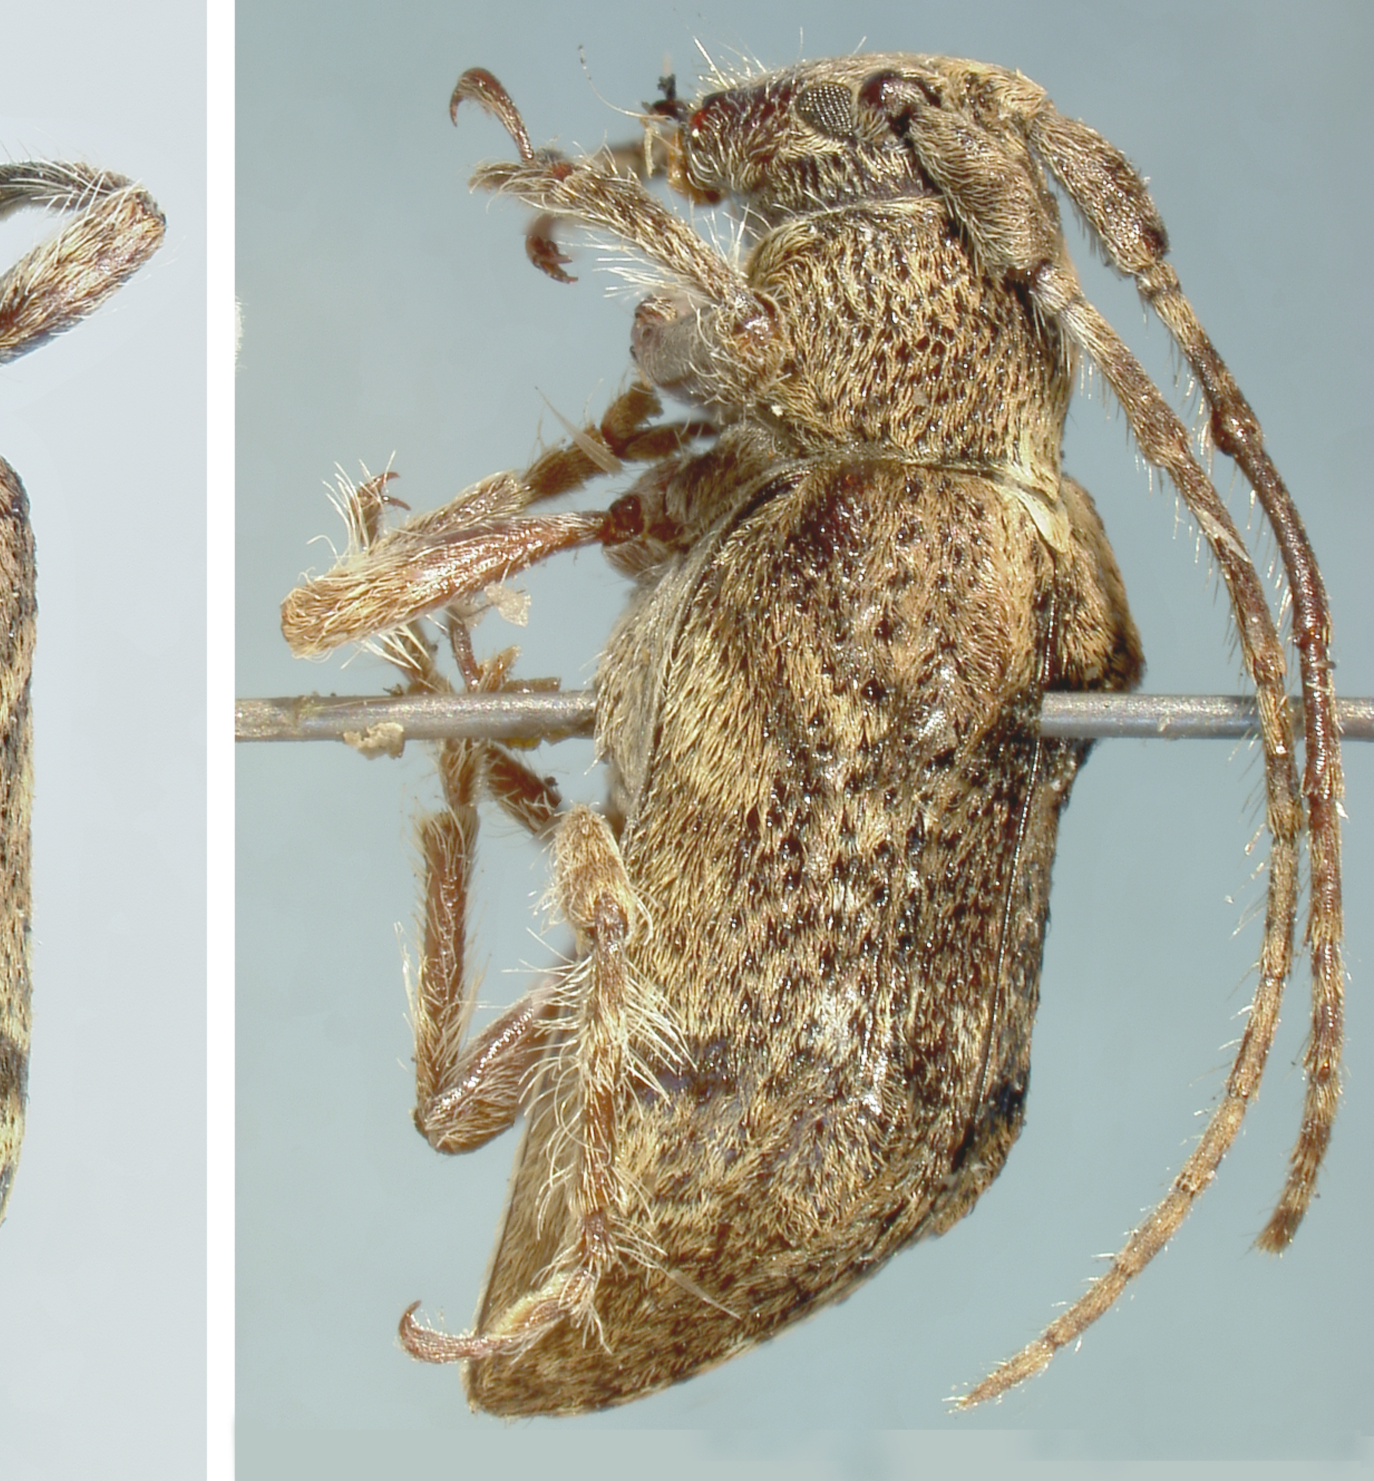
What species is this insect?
Pterolophia borneensis
